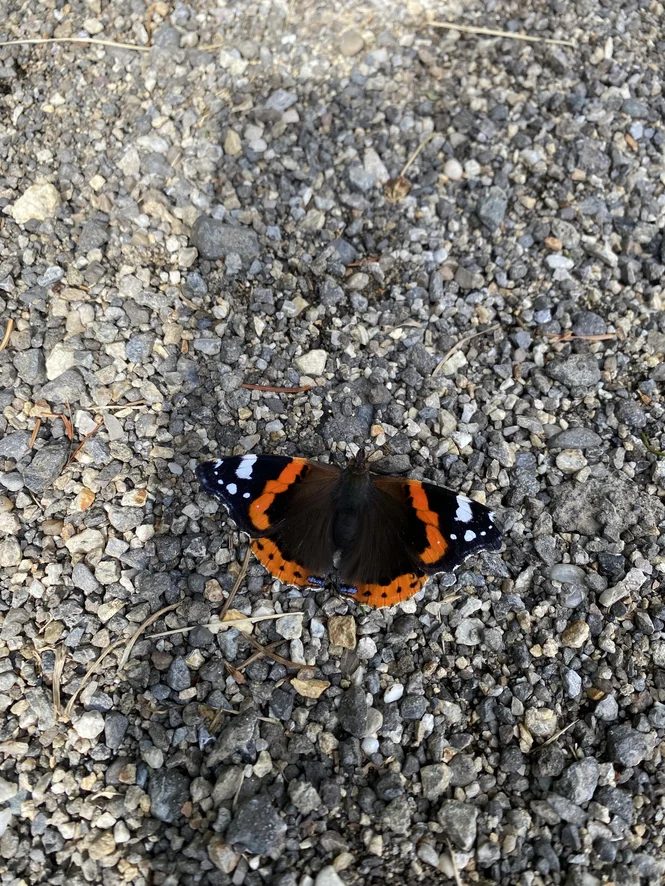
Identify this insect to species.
Vanessa atalanta
